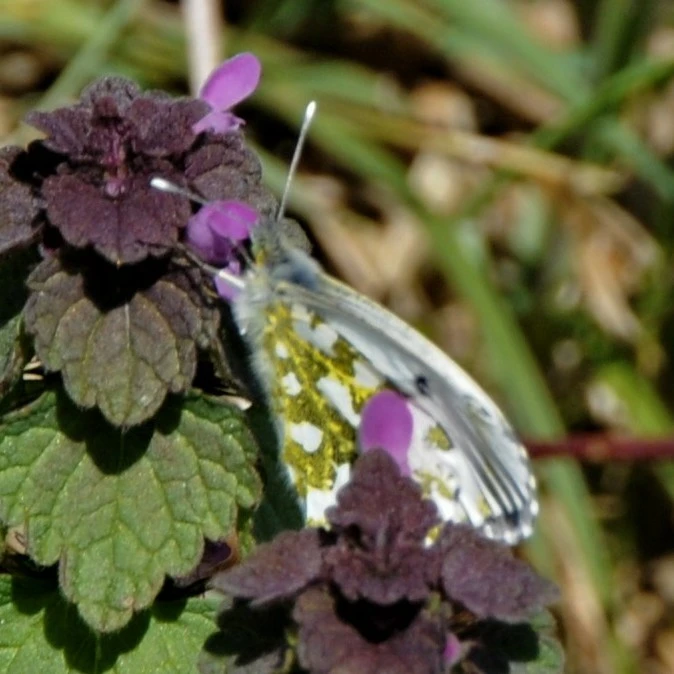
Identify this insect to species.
Anthocharis cardamines
